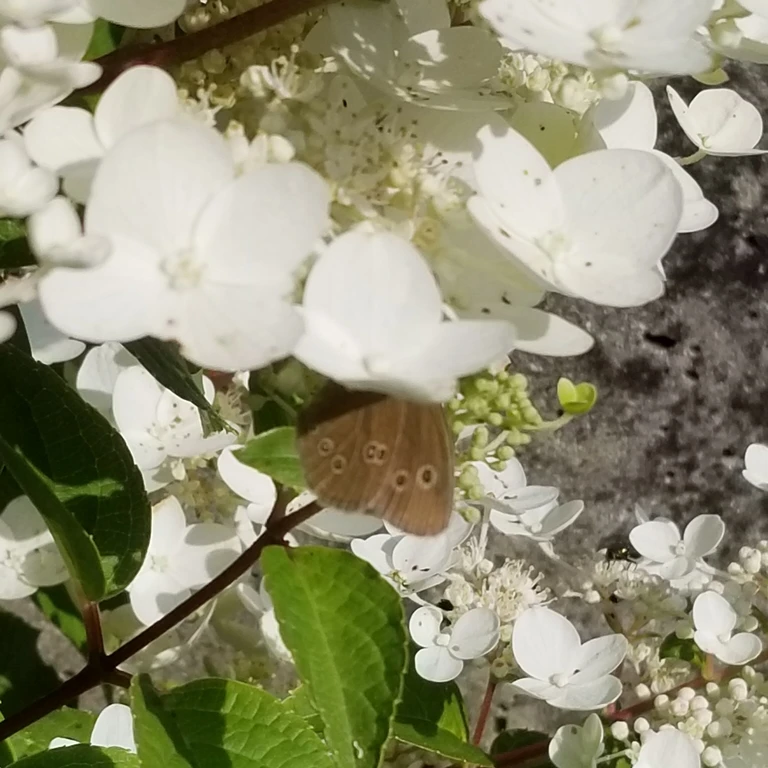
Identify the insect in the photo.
Aphantopus hyperantus
